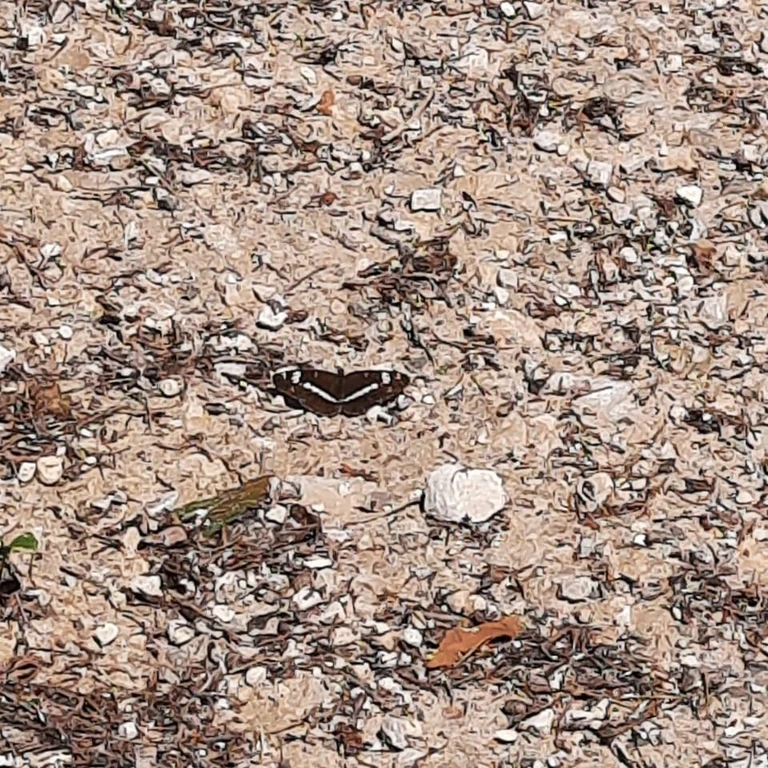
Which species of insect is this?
Limenitis camilla (also Ladoga camilla)
